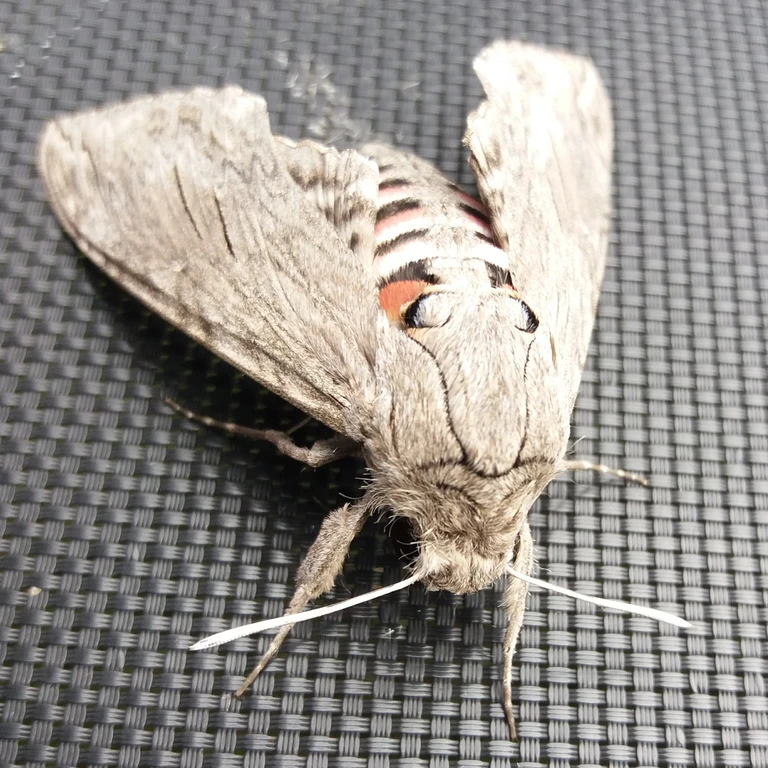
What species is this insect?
Agrius convolvuli
